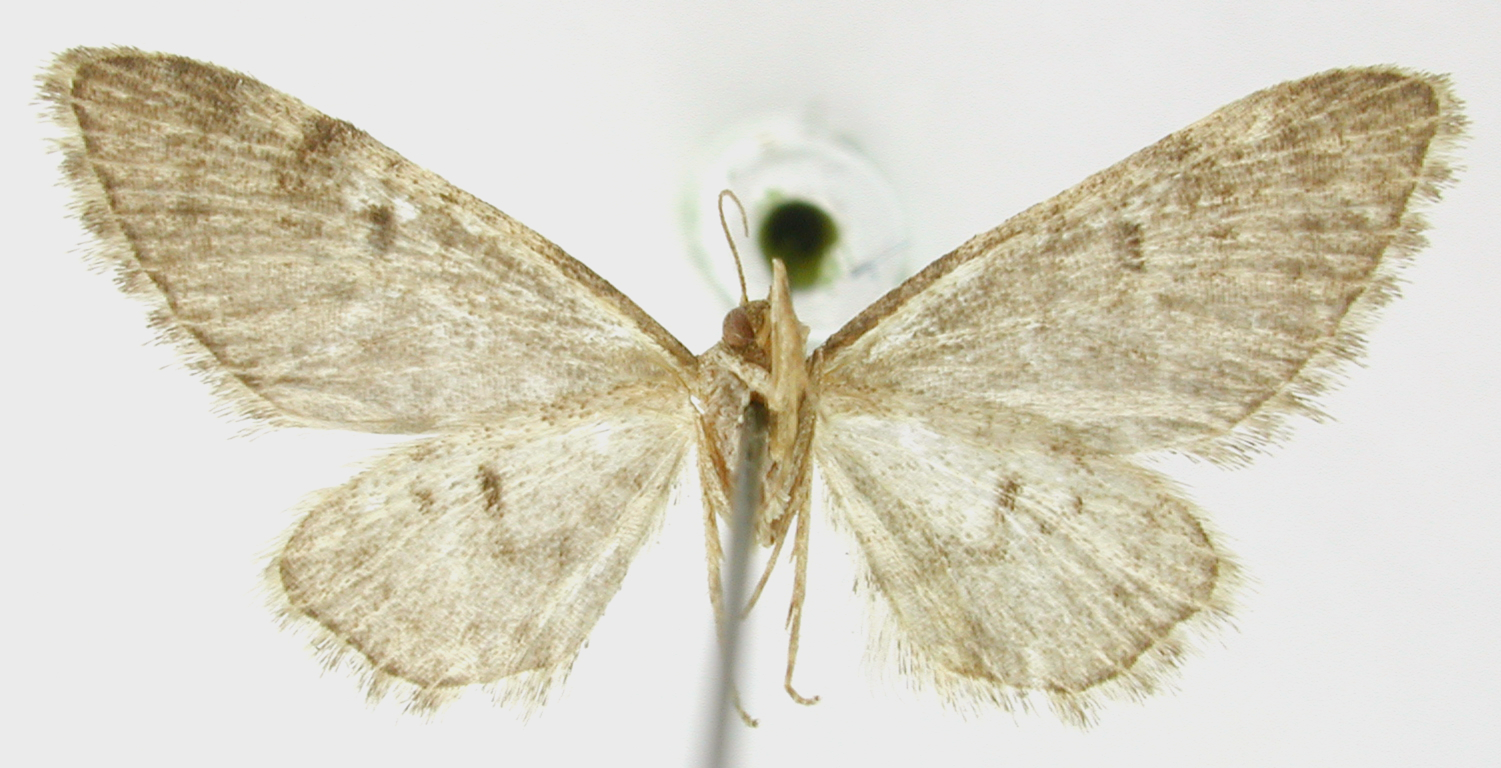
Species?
Tephroclystia analis
